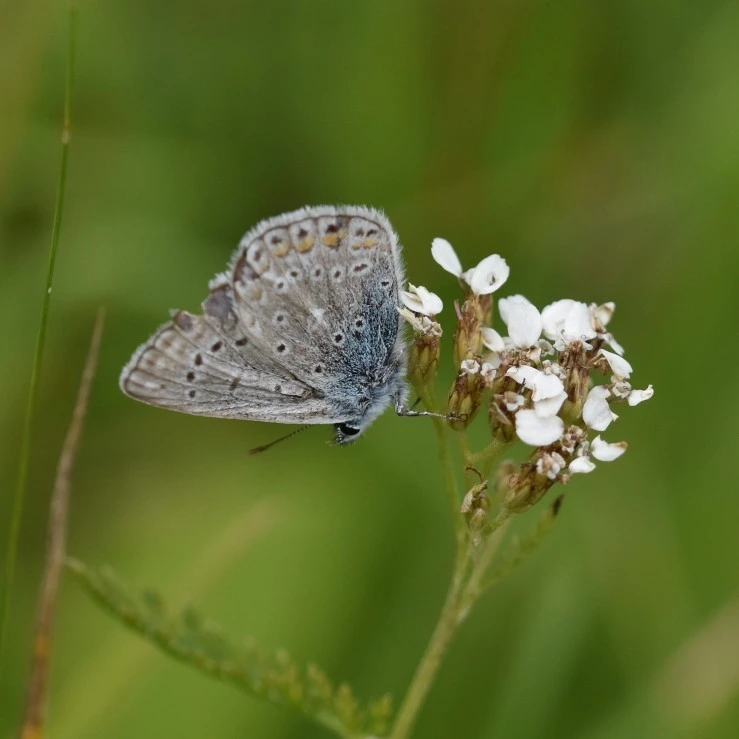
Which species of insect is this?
Polyommatus icarus
